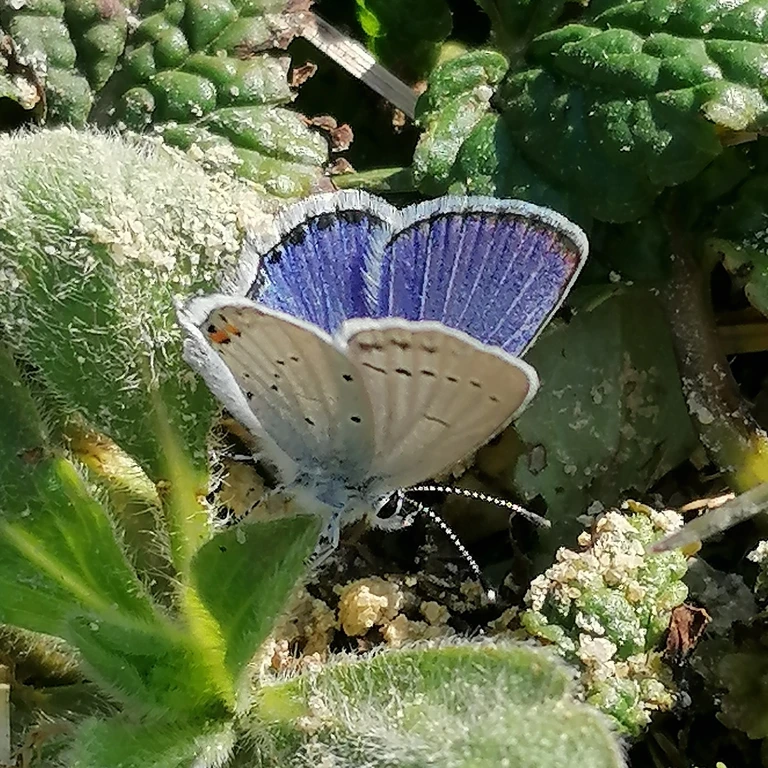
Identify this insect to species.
Cupido argiades (also Elkalyce argiades)
